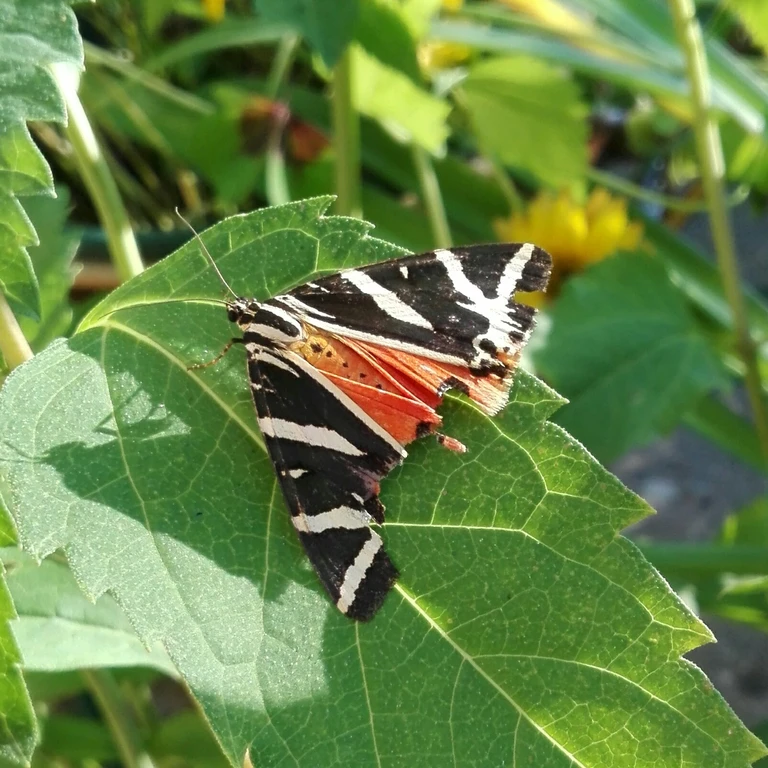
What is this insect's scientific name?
Euplagia quadripunctaria
